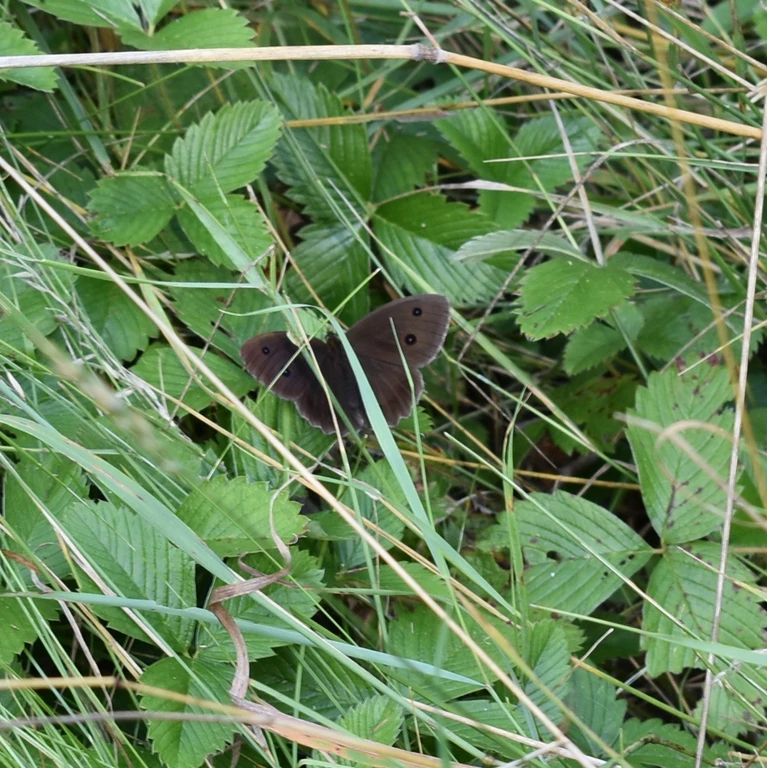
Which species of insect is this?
Minois dryas
